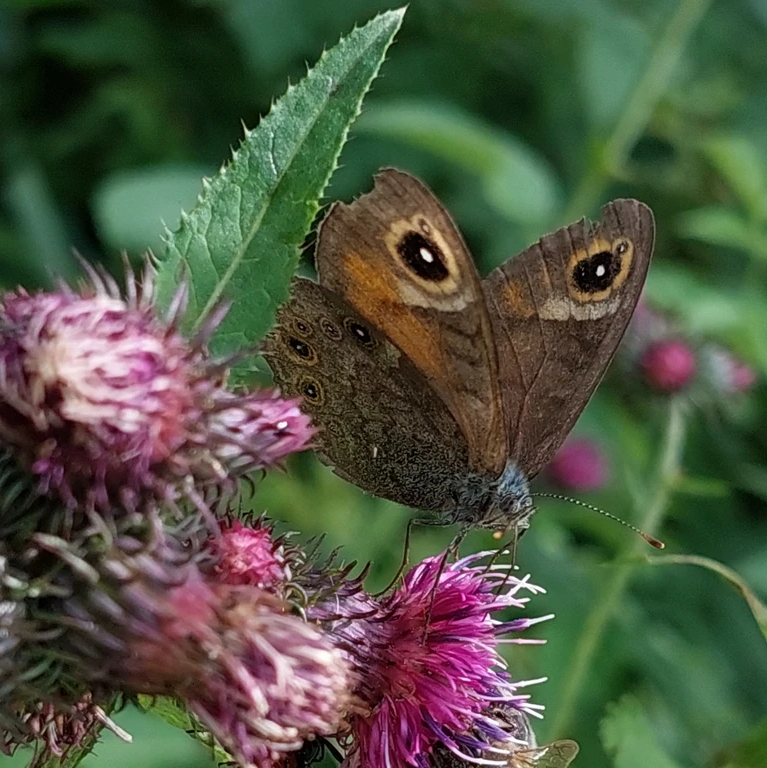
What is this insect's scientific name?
Lasiommata maera (also Pararge maera)
